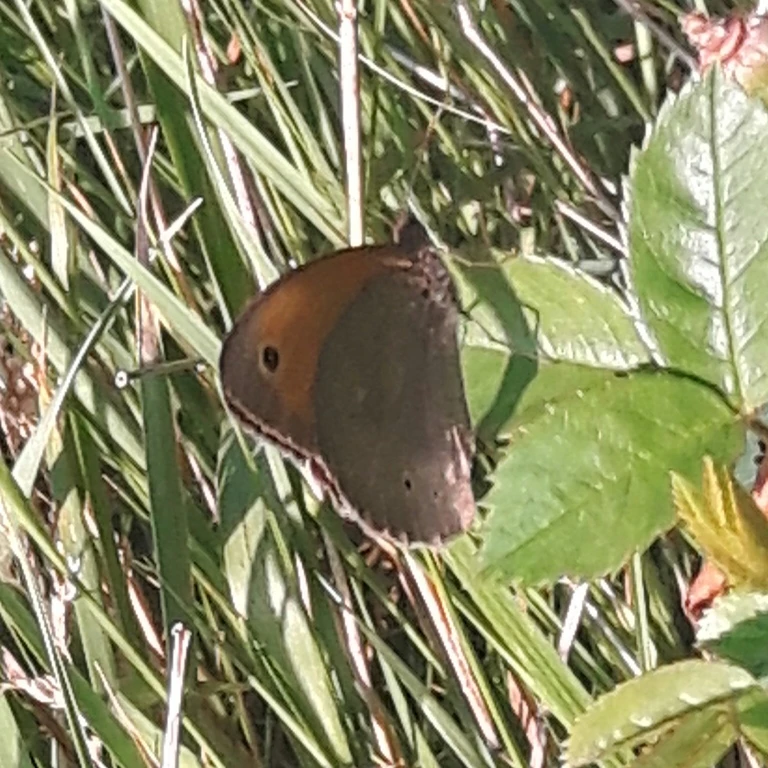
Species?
Maniola jurtina
